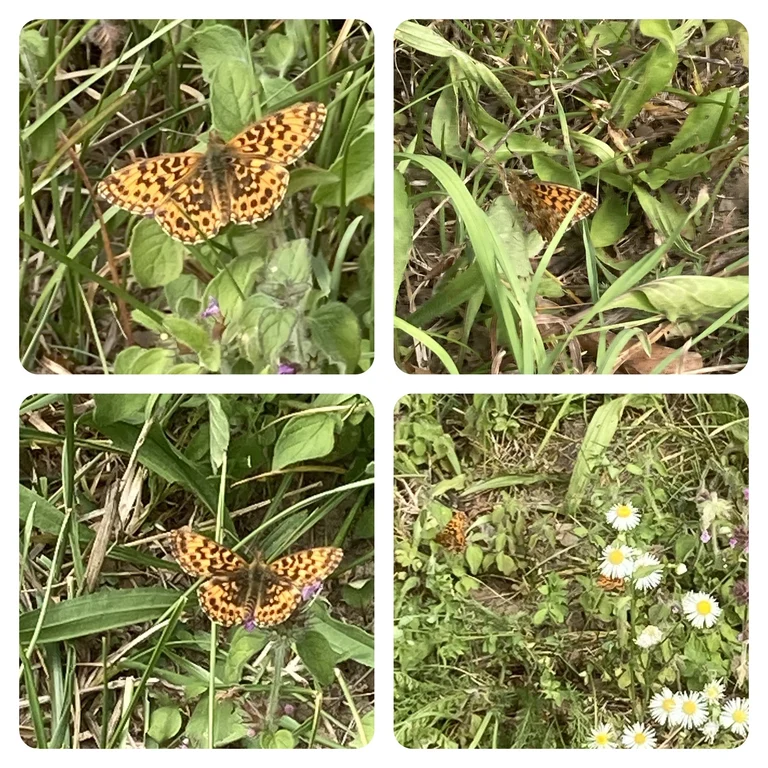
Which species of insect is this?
Boloria dia
